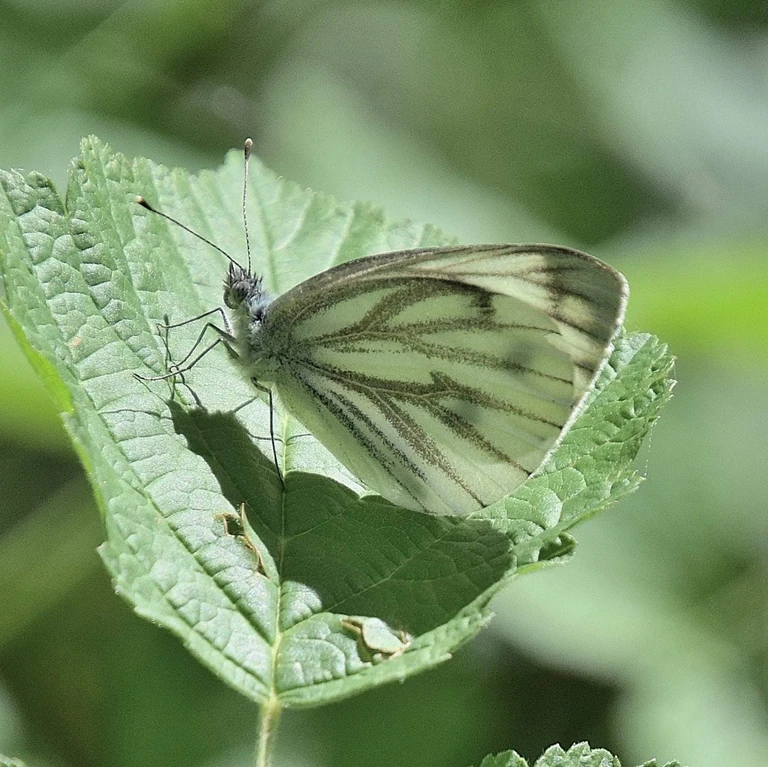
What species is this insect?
Pieris napi
